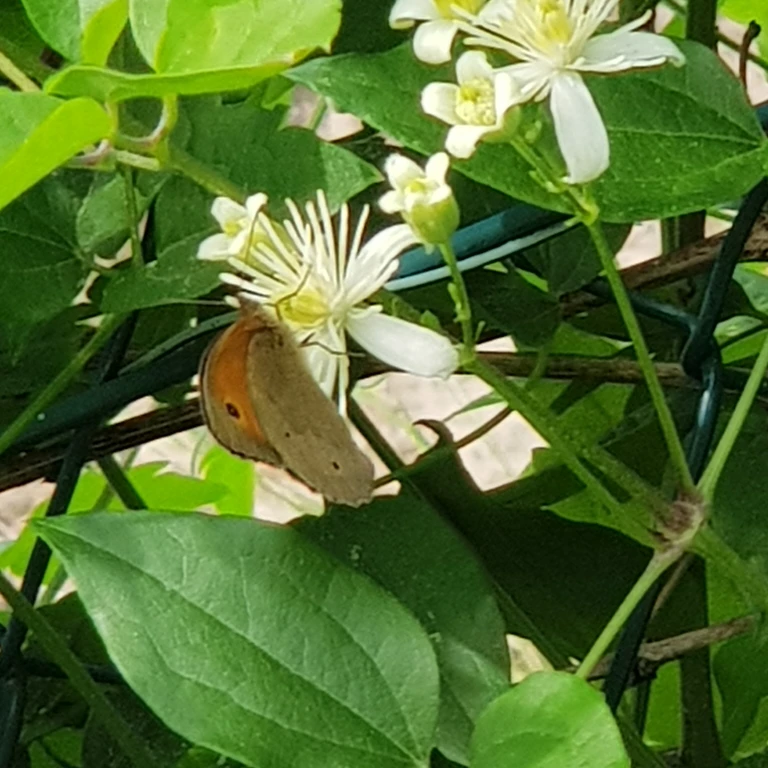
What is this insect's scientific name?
Maniola jurtina
